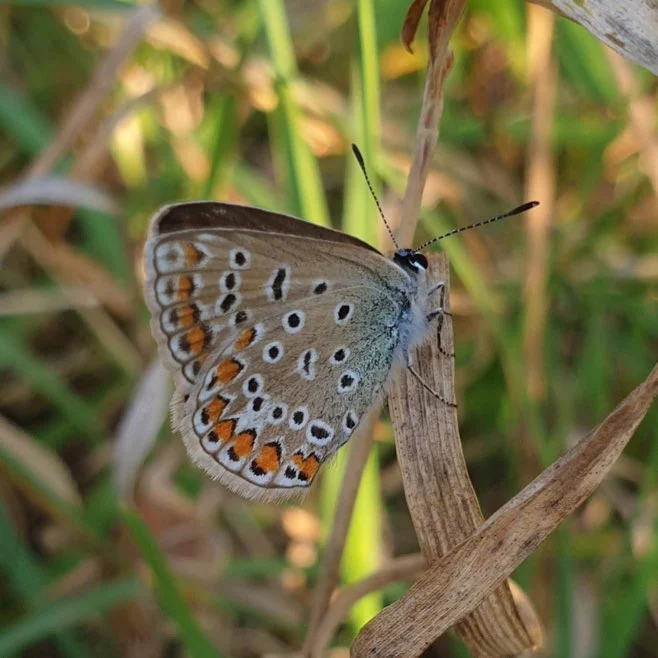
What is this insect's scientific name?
Polyommatus icarus
